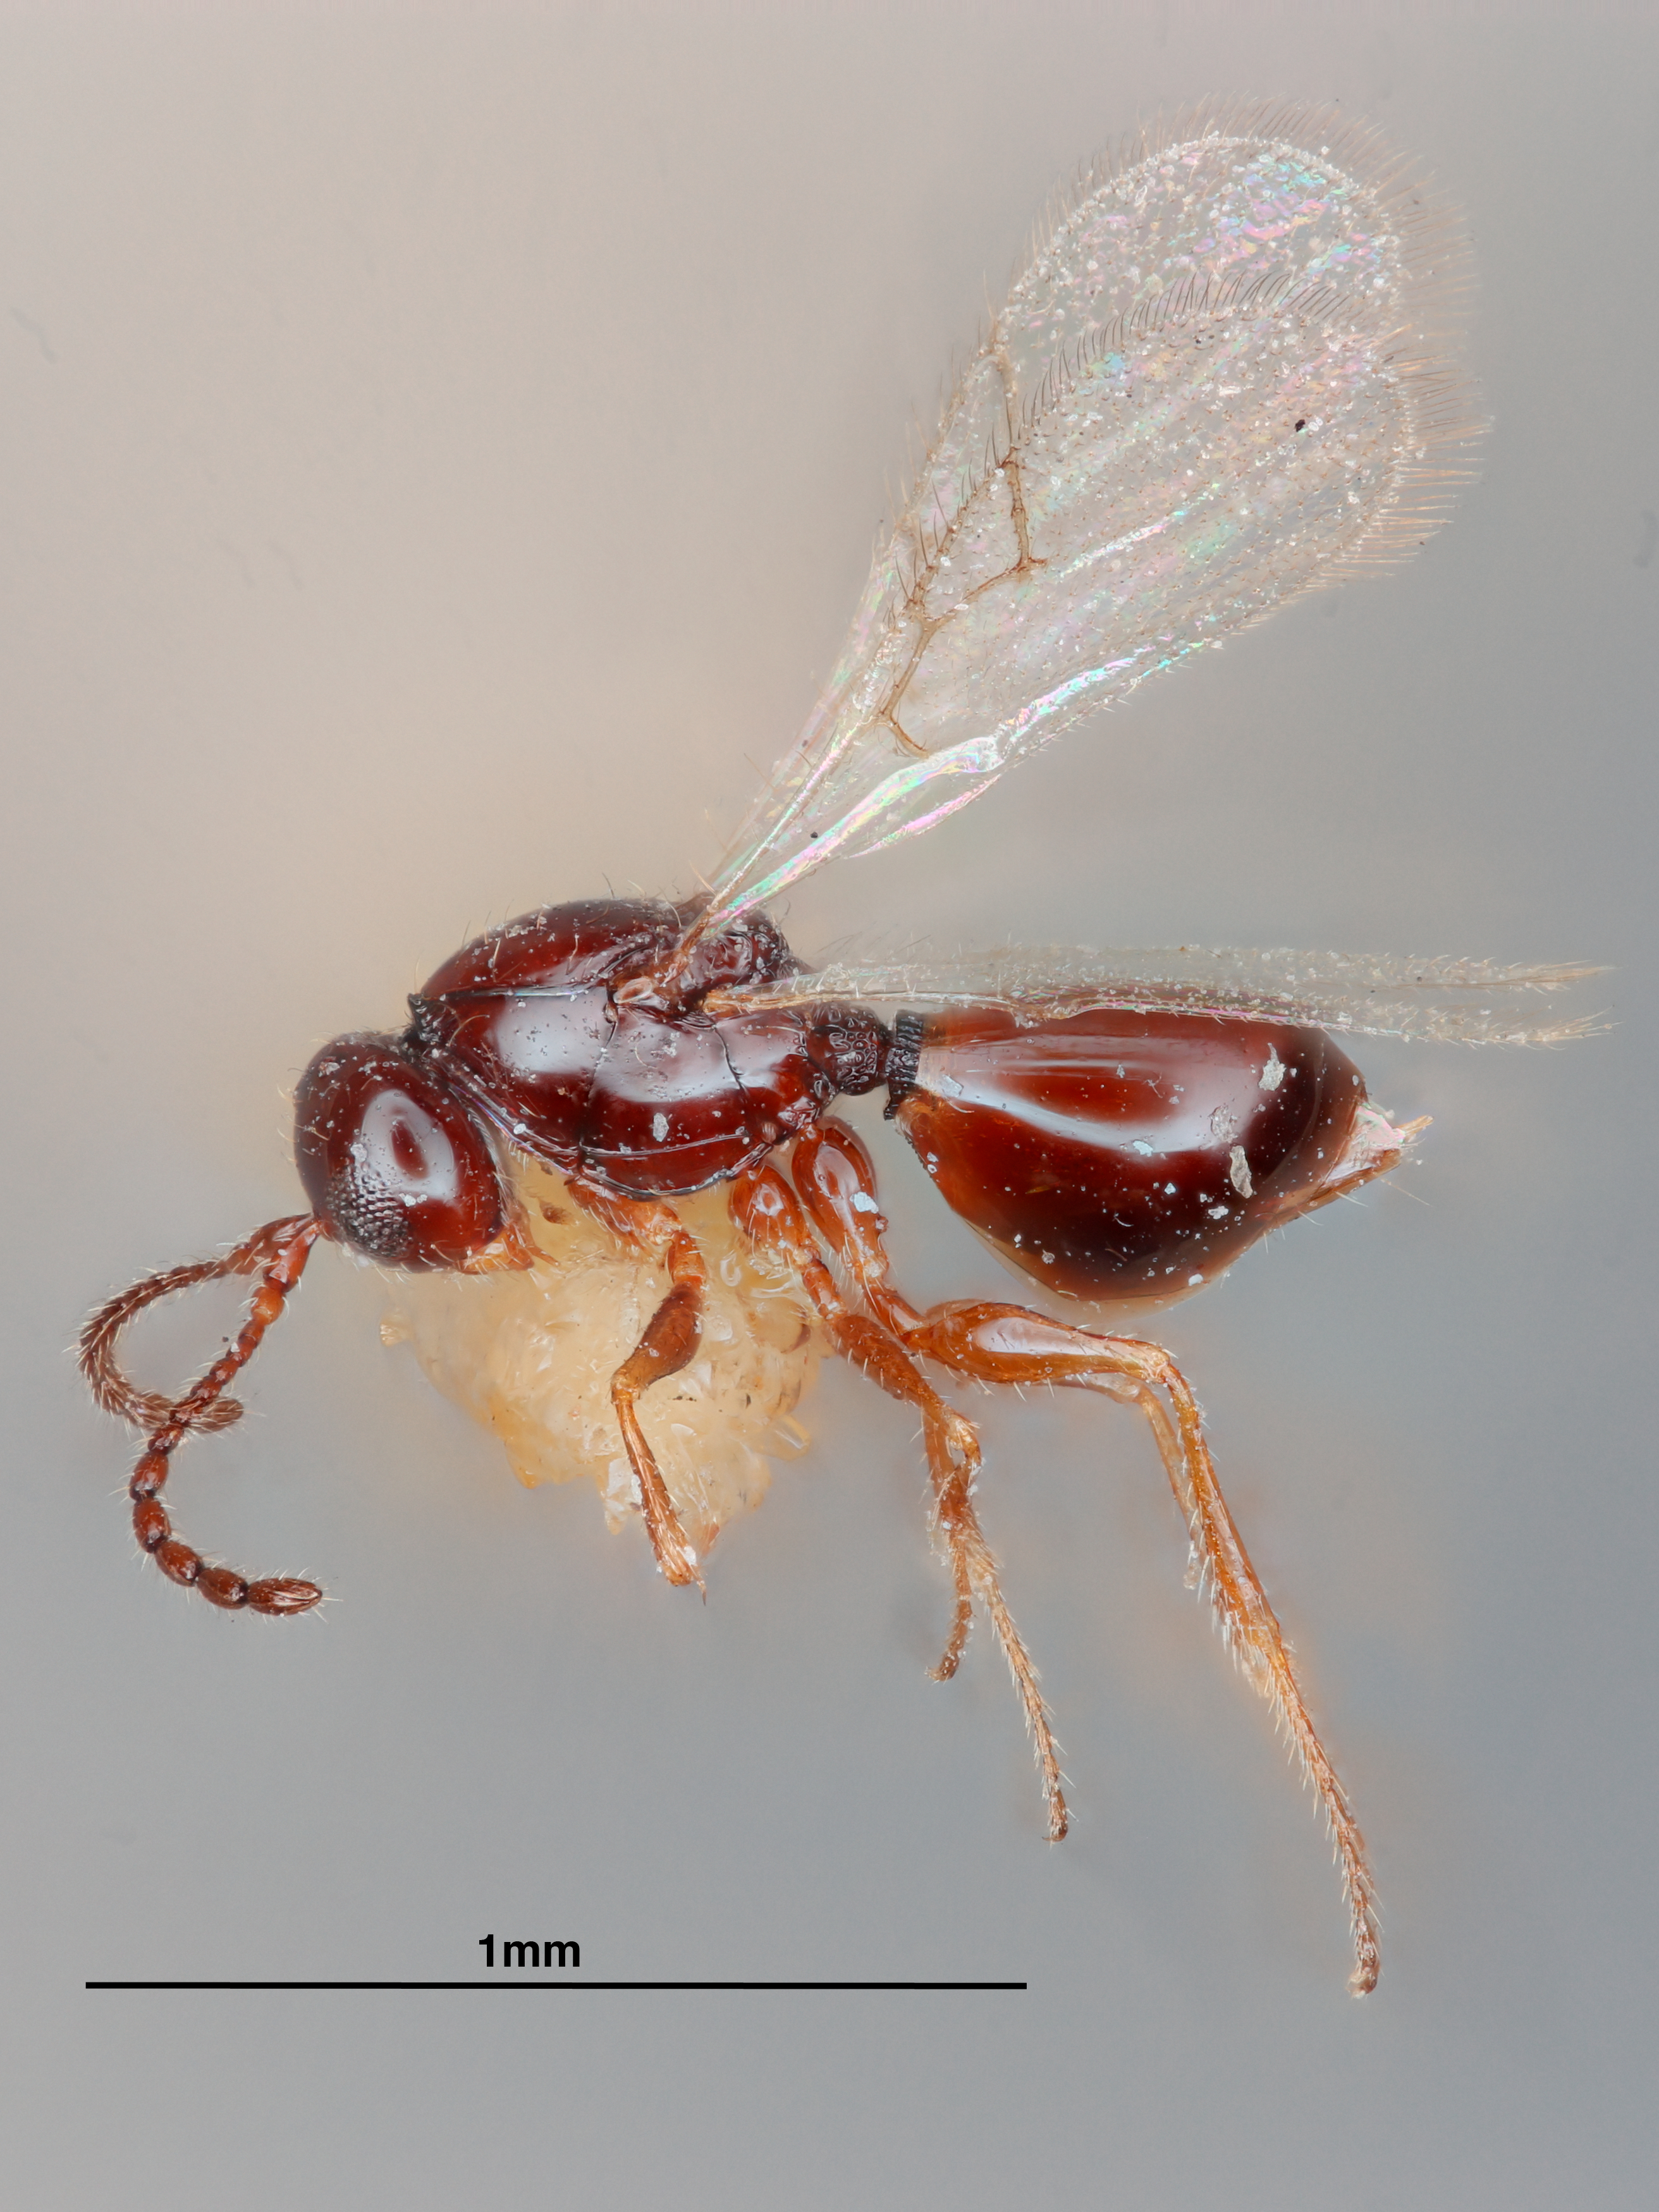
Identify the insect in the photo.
Psilosema pratti
